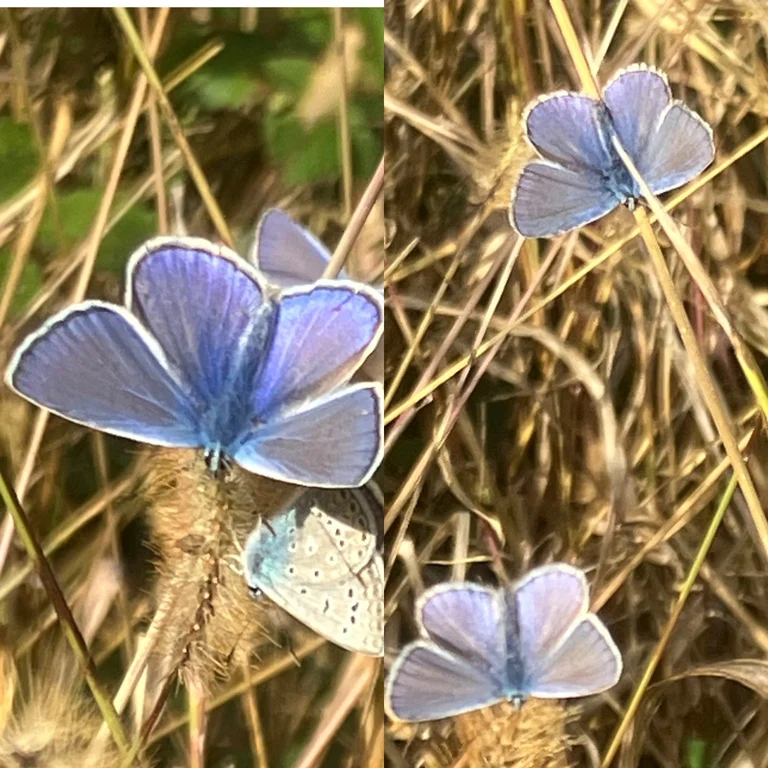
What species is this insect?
Polyommatus icarus
